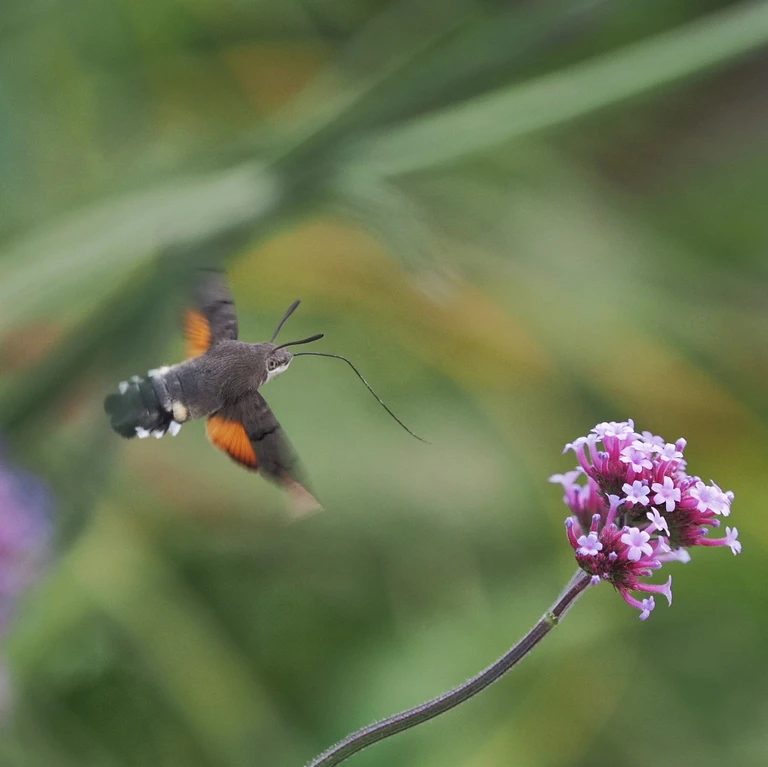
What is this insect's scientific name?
Macroglossum stellatarum
